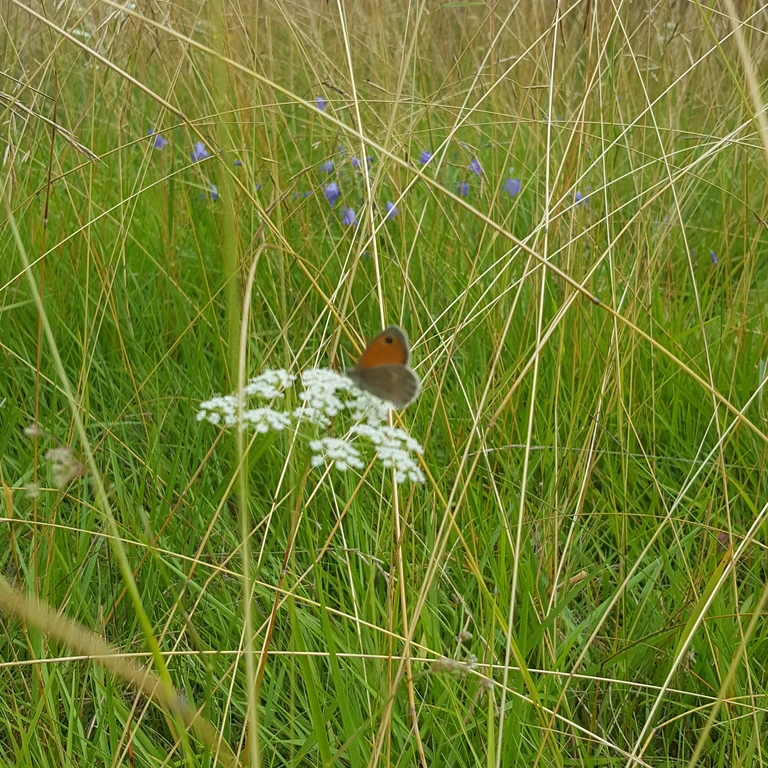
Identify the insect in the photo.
Coenonympha pamphilus
